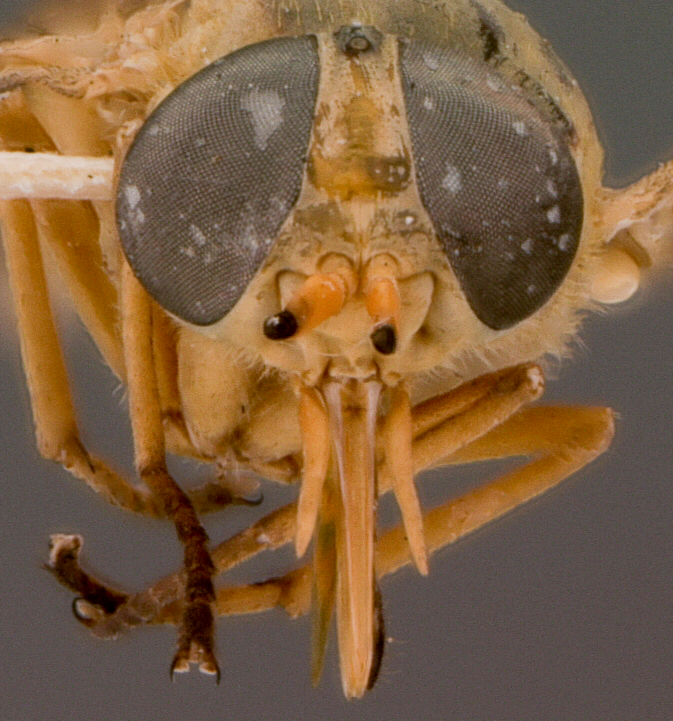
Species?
Mesomyia fulvissima
